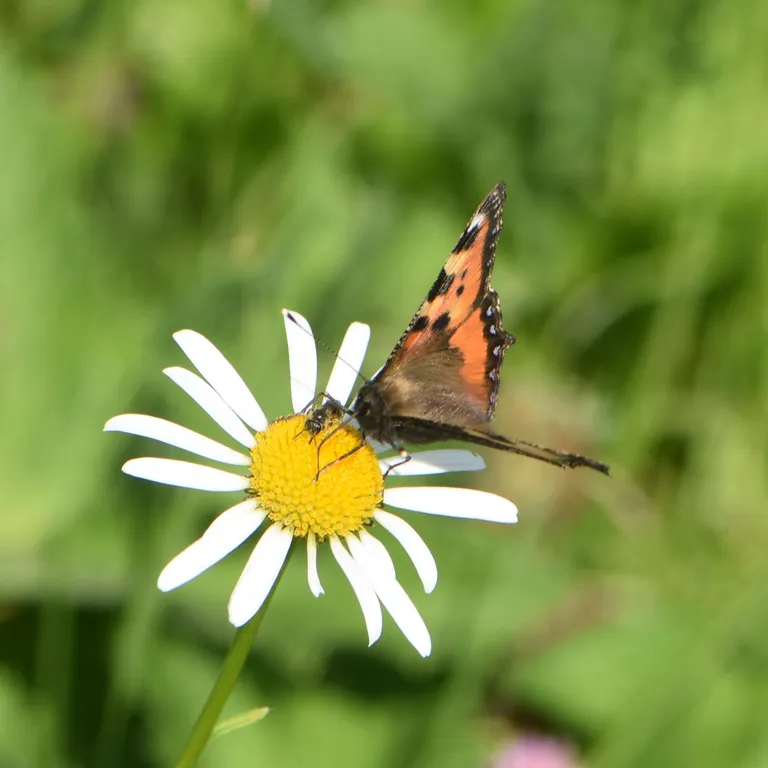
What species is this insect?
Aglais urticae
